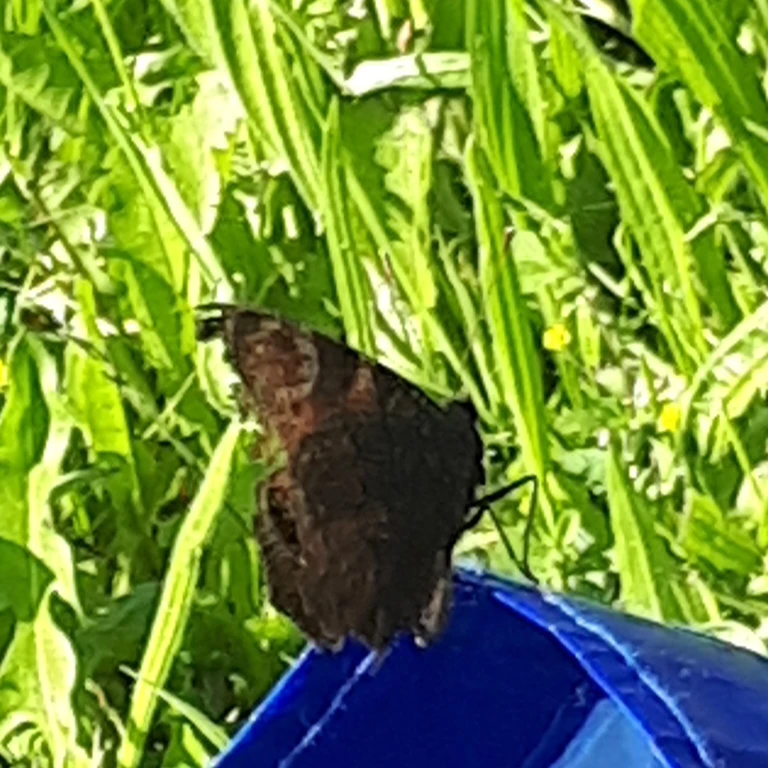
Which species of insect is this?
Aglais io
